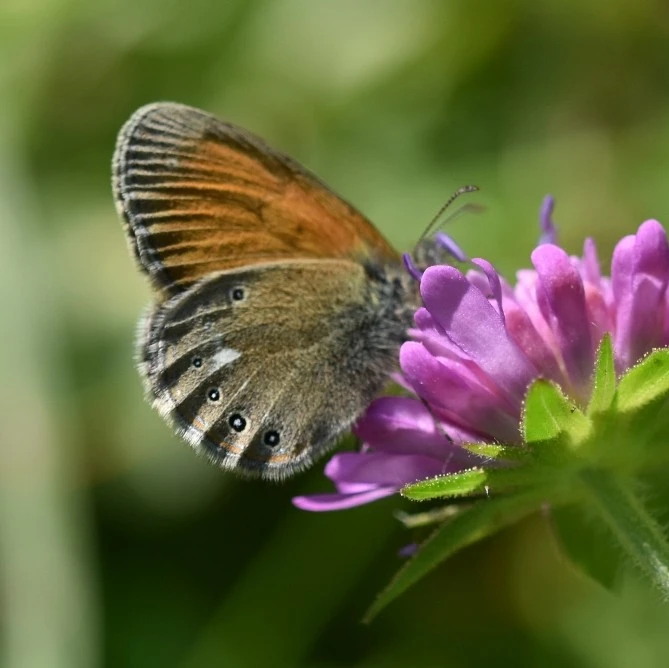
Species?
Coenonympha glycerion (also Coenonympha iphis)
